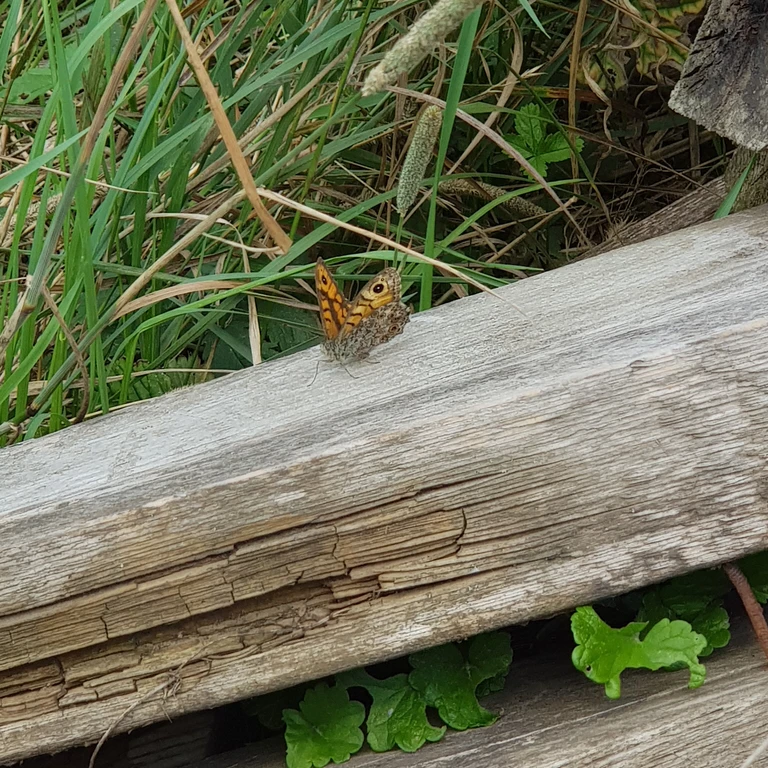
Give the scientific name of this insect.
Lasiommata megera (also Pararge megera)
